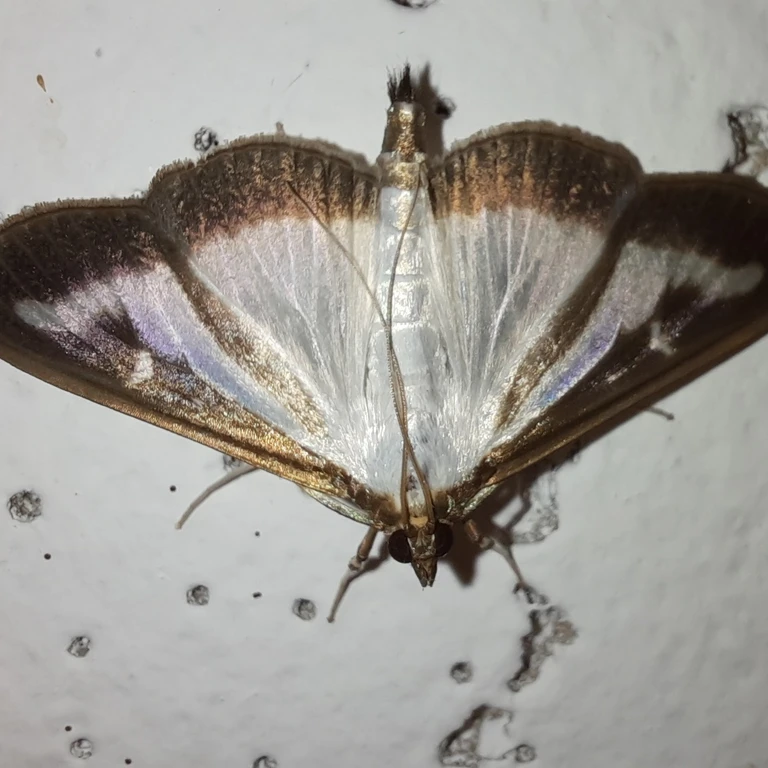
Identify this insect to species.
Cydalima perspectalis
